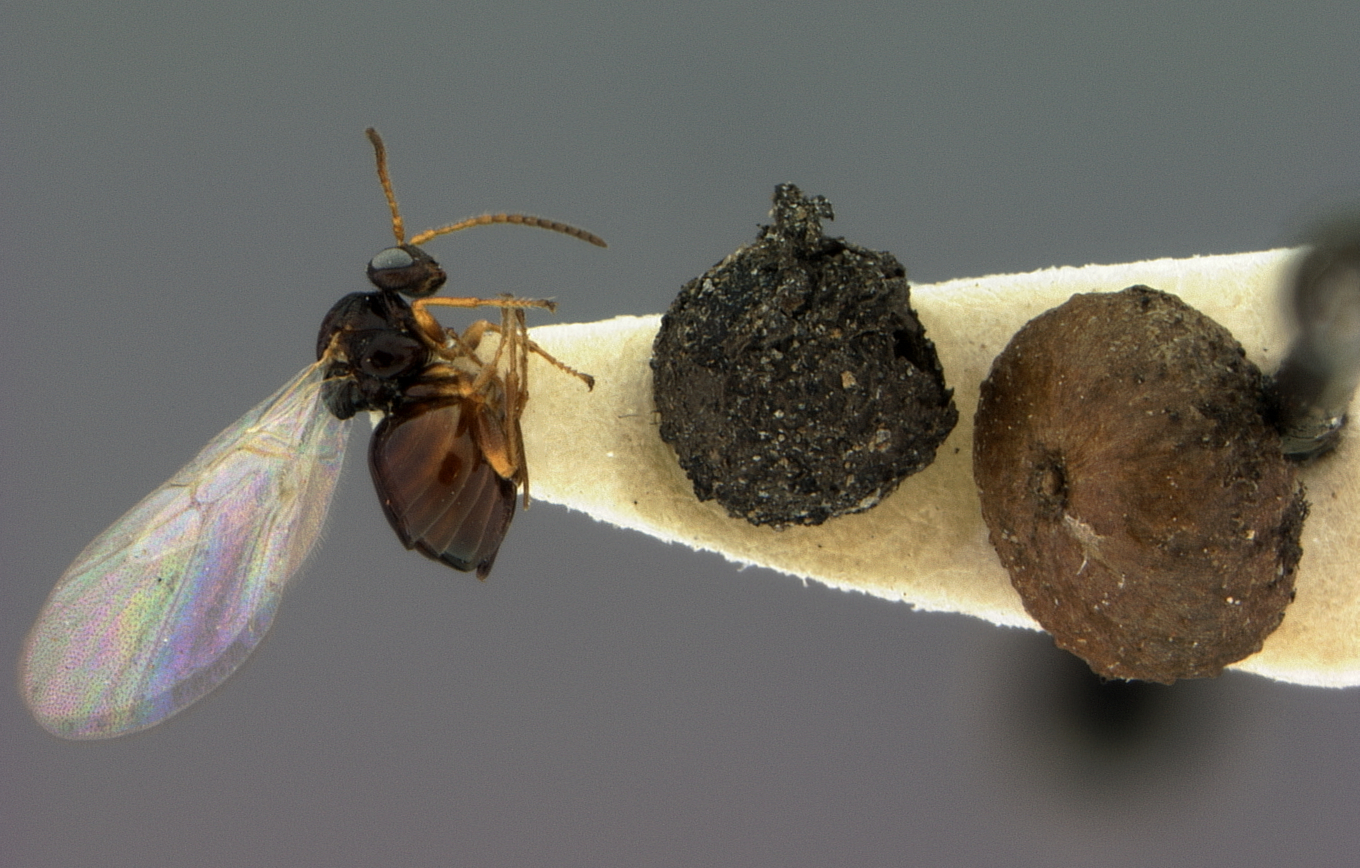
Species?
Dryocosmus minusculus
